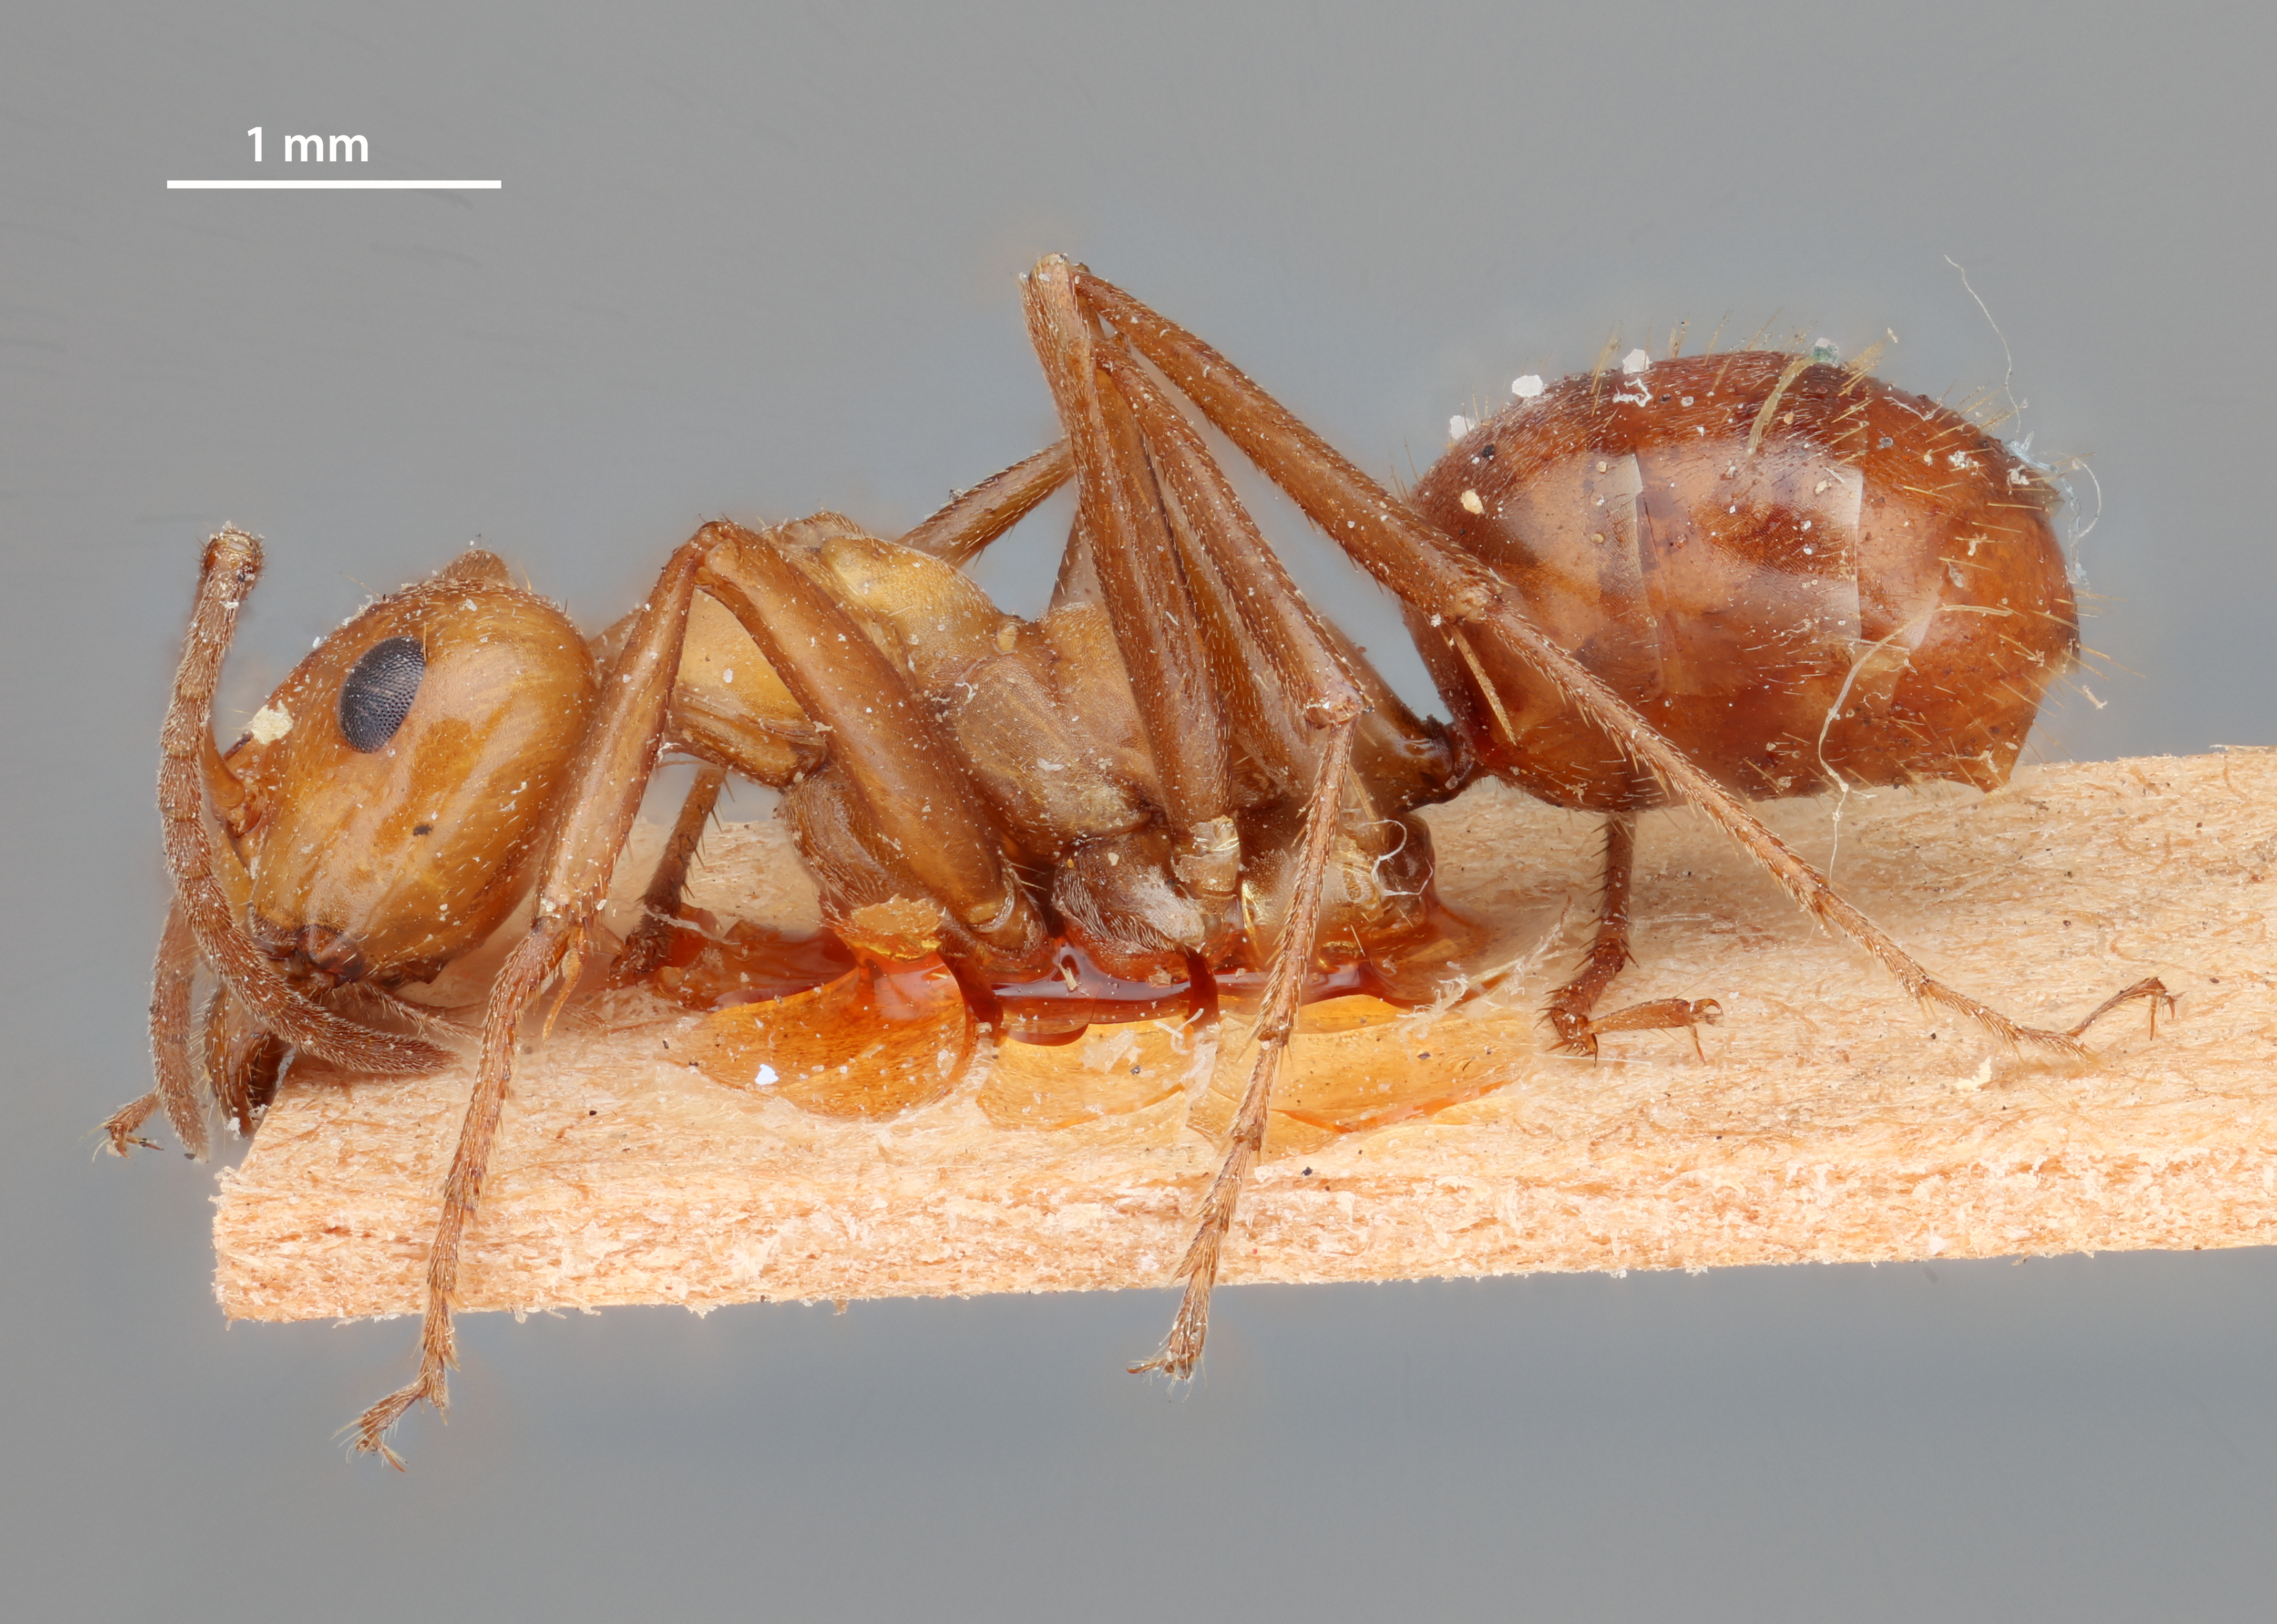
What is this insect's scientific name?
Formica pergandei
